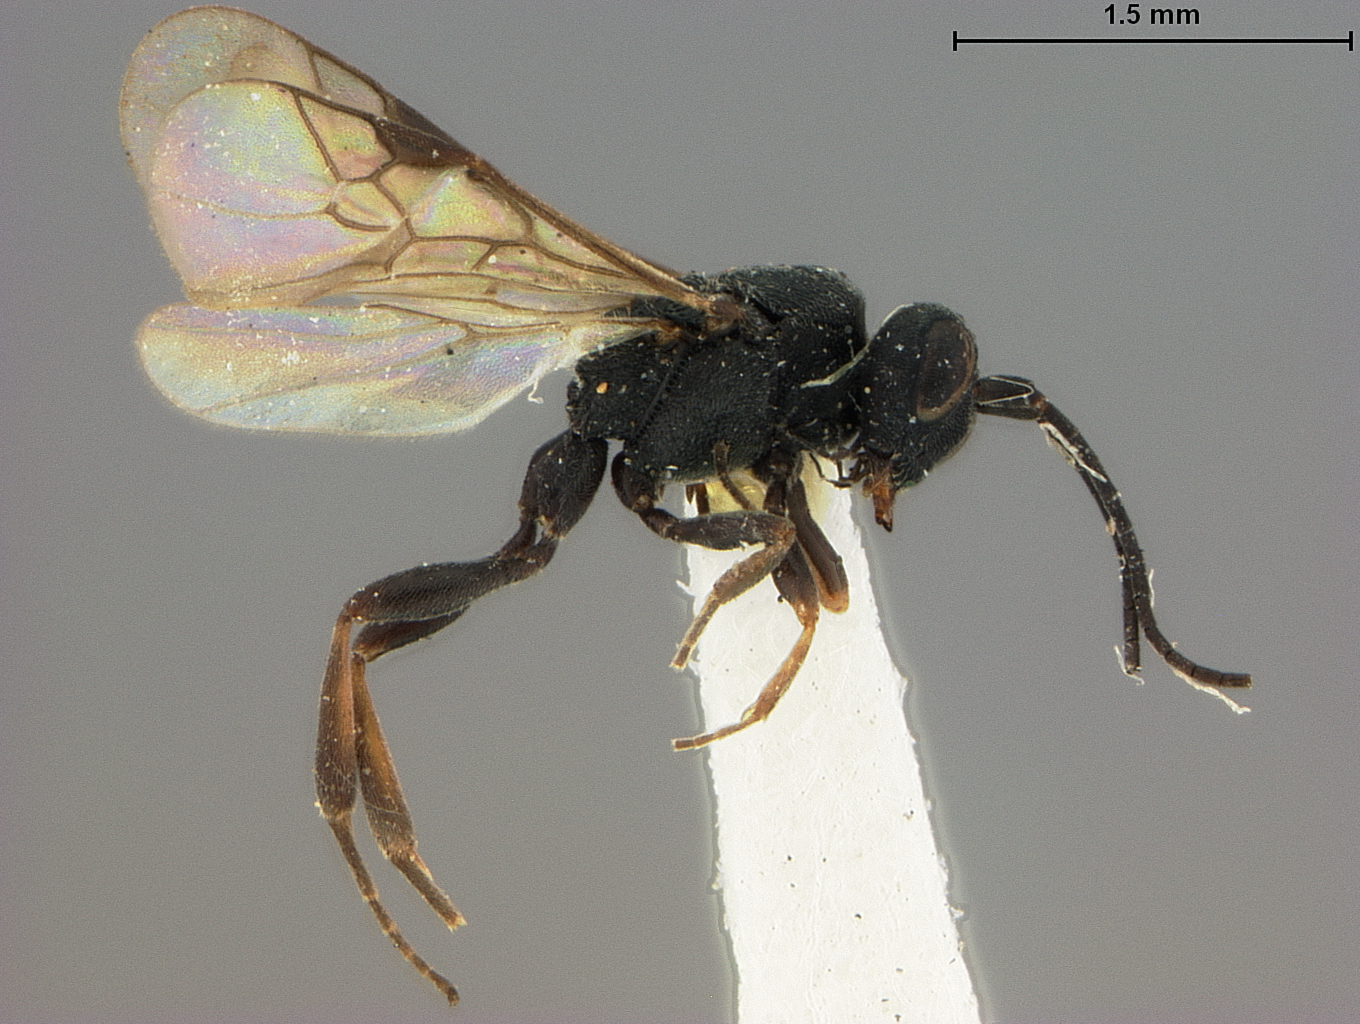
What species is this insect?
Chelonus atripes
